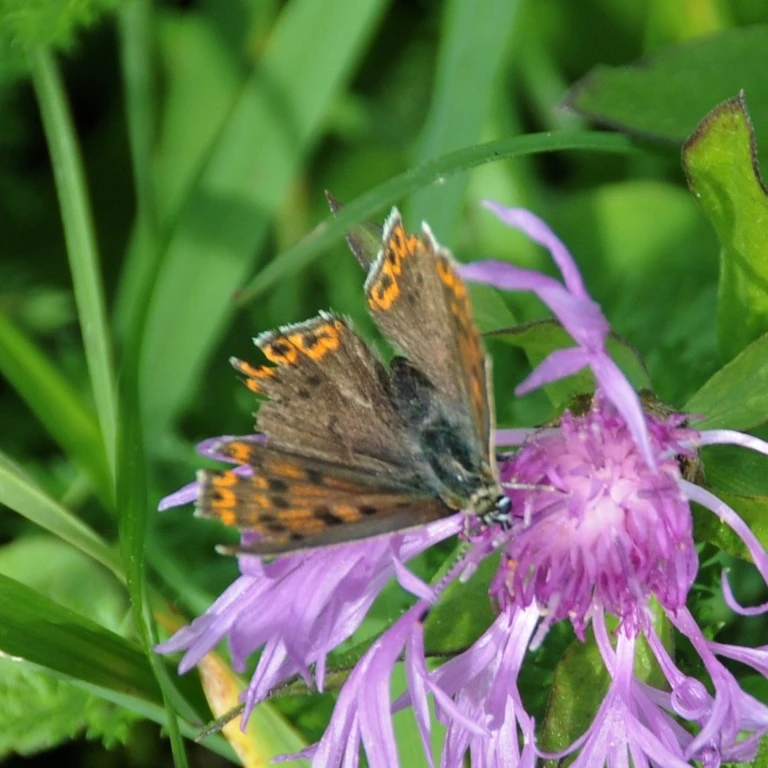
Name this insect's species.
Lycaena tityrus (also Loweia tityrus)
